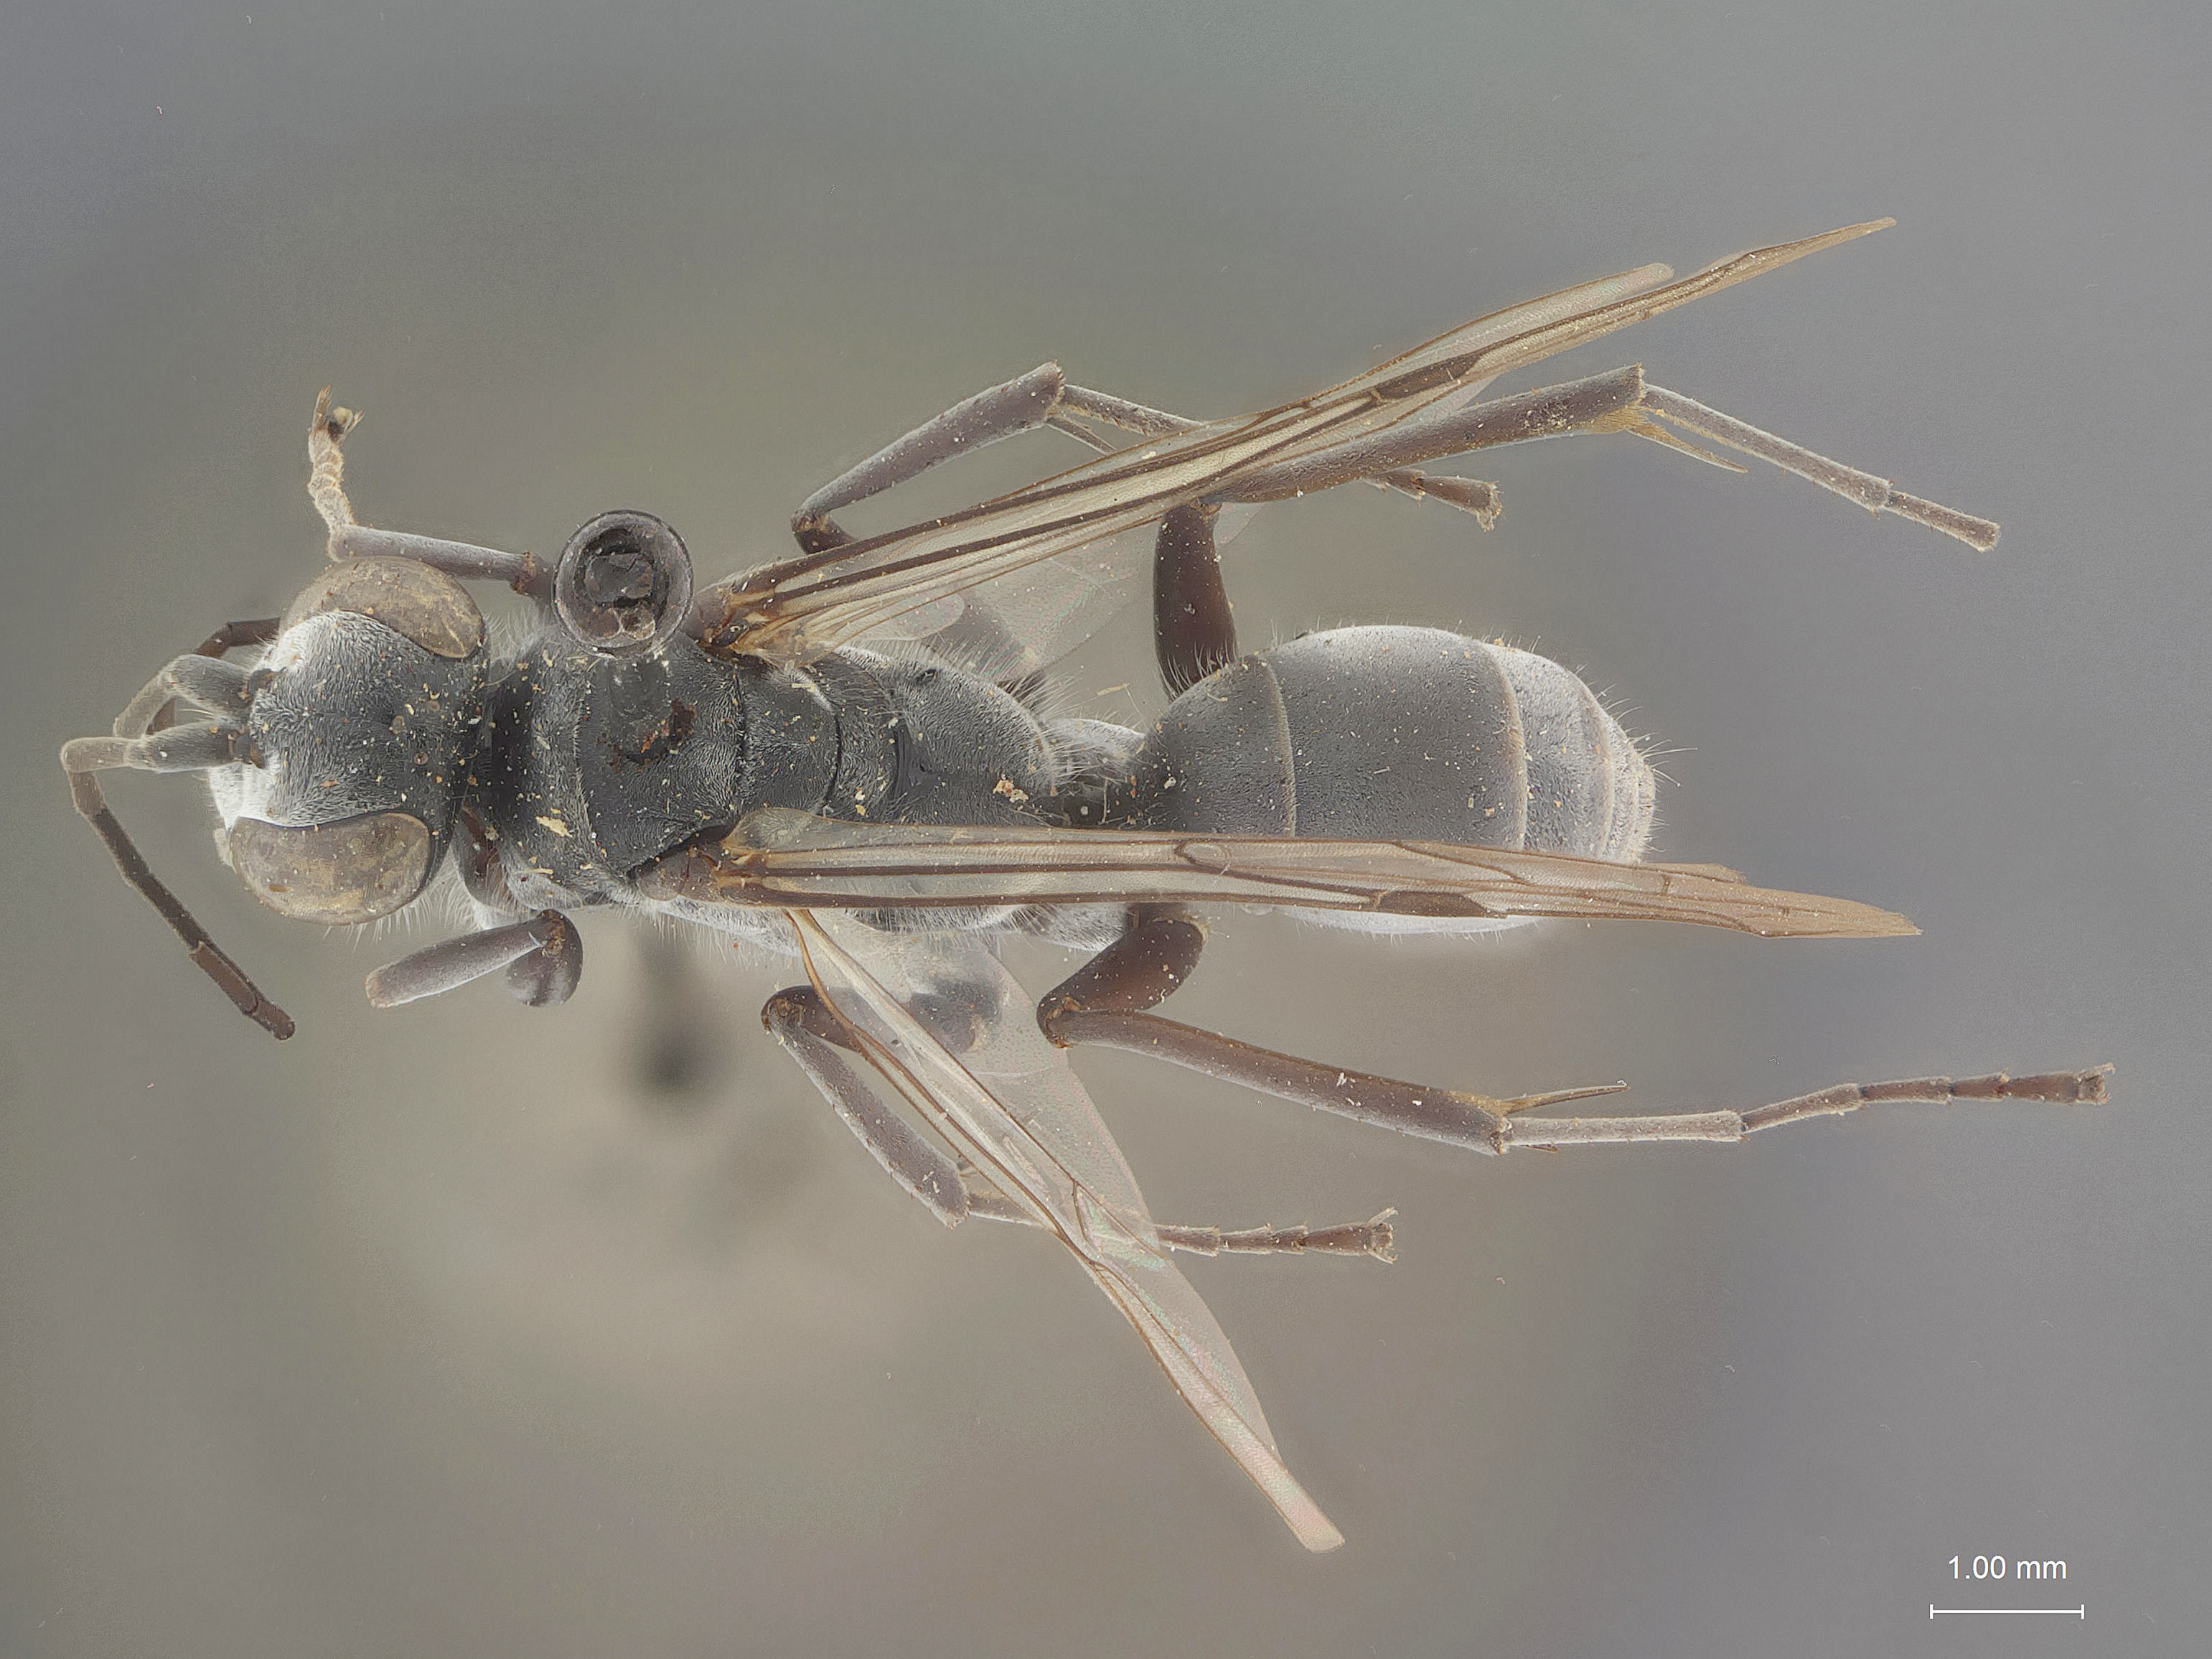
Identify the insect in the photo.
Pseudagenia okawa
